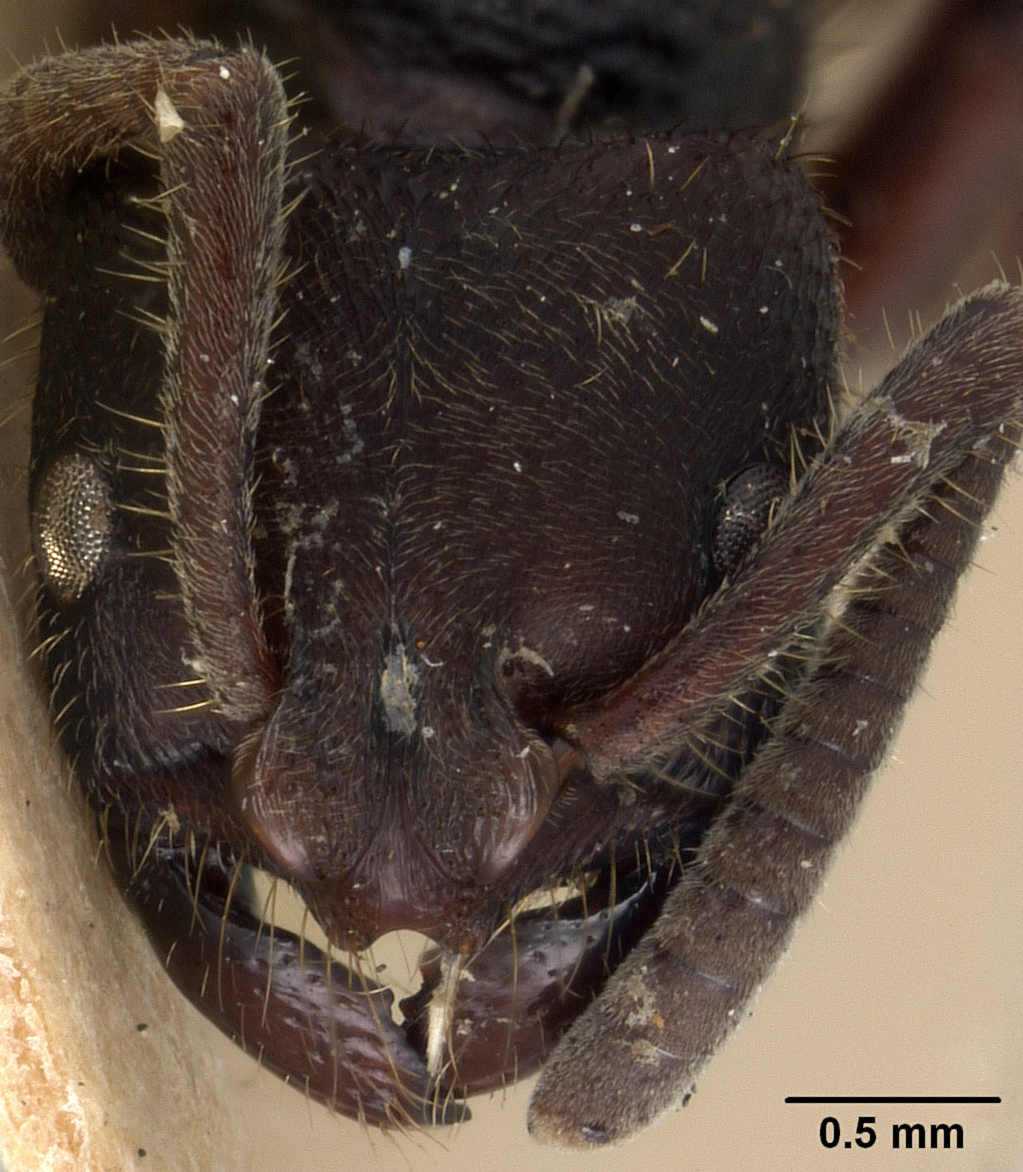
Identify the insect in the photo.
Phrynoponera gabonensis
